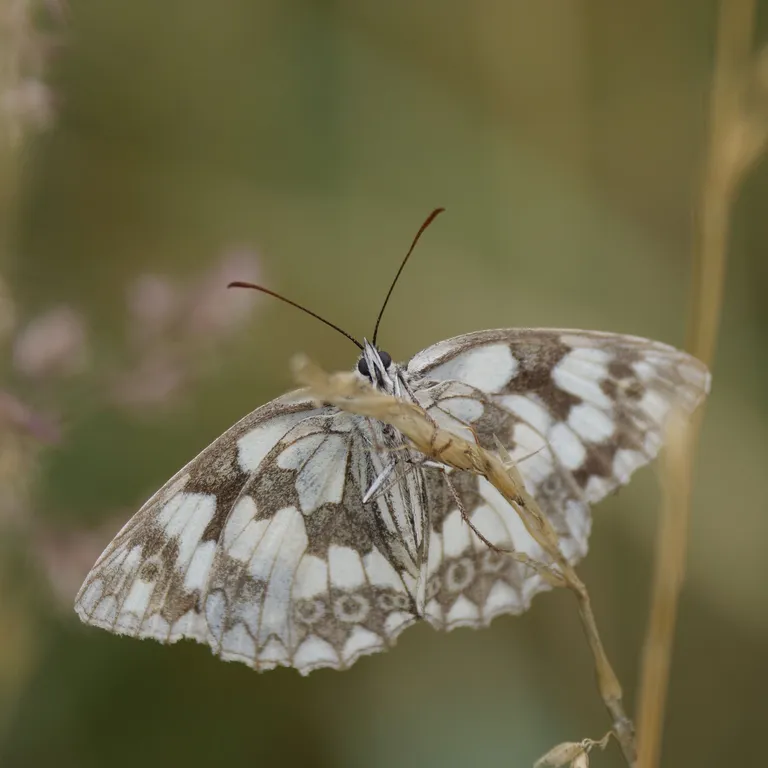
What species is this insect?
Melanargia galathea
